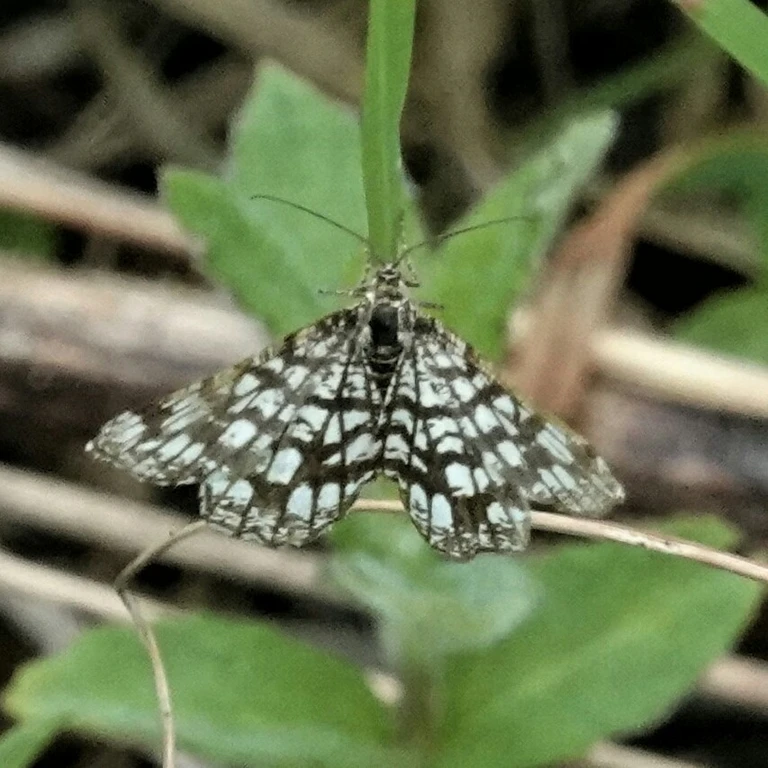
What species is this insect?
Chiasmia clathrata
